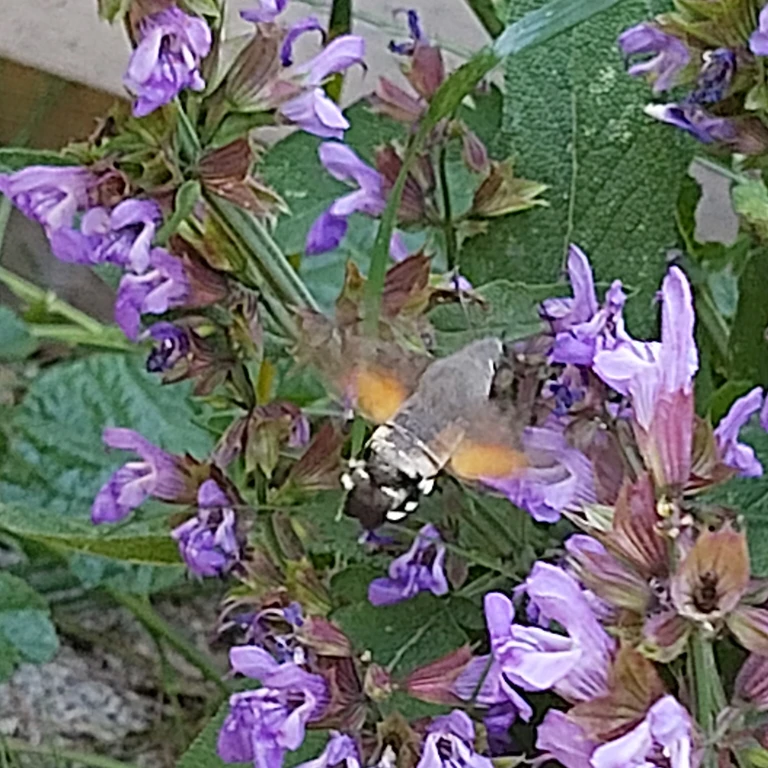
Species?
Macroglossum stellatarum
